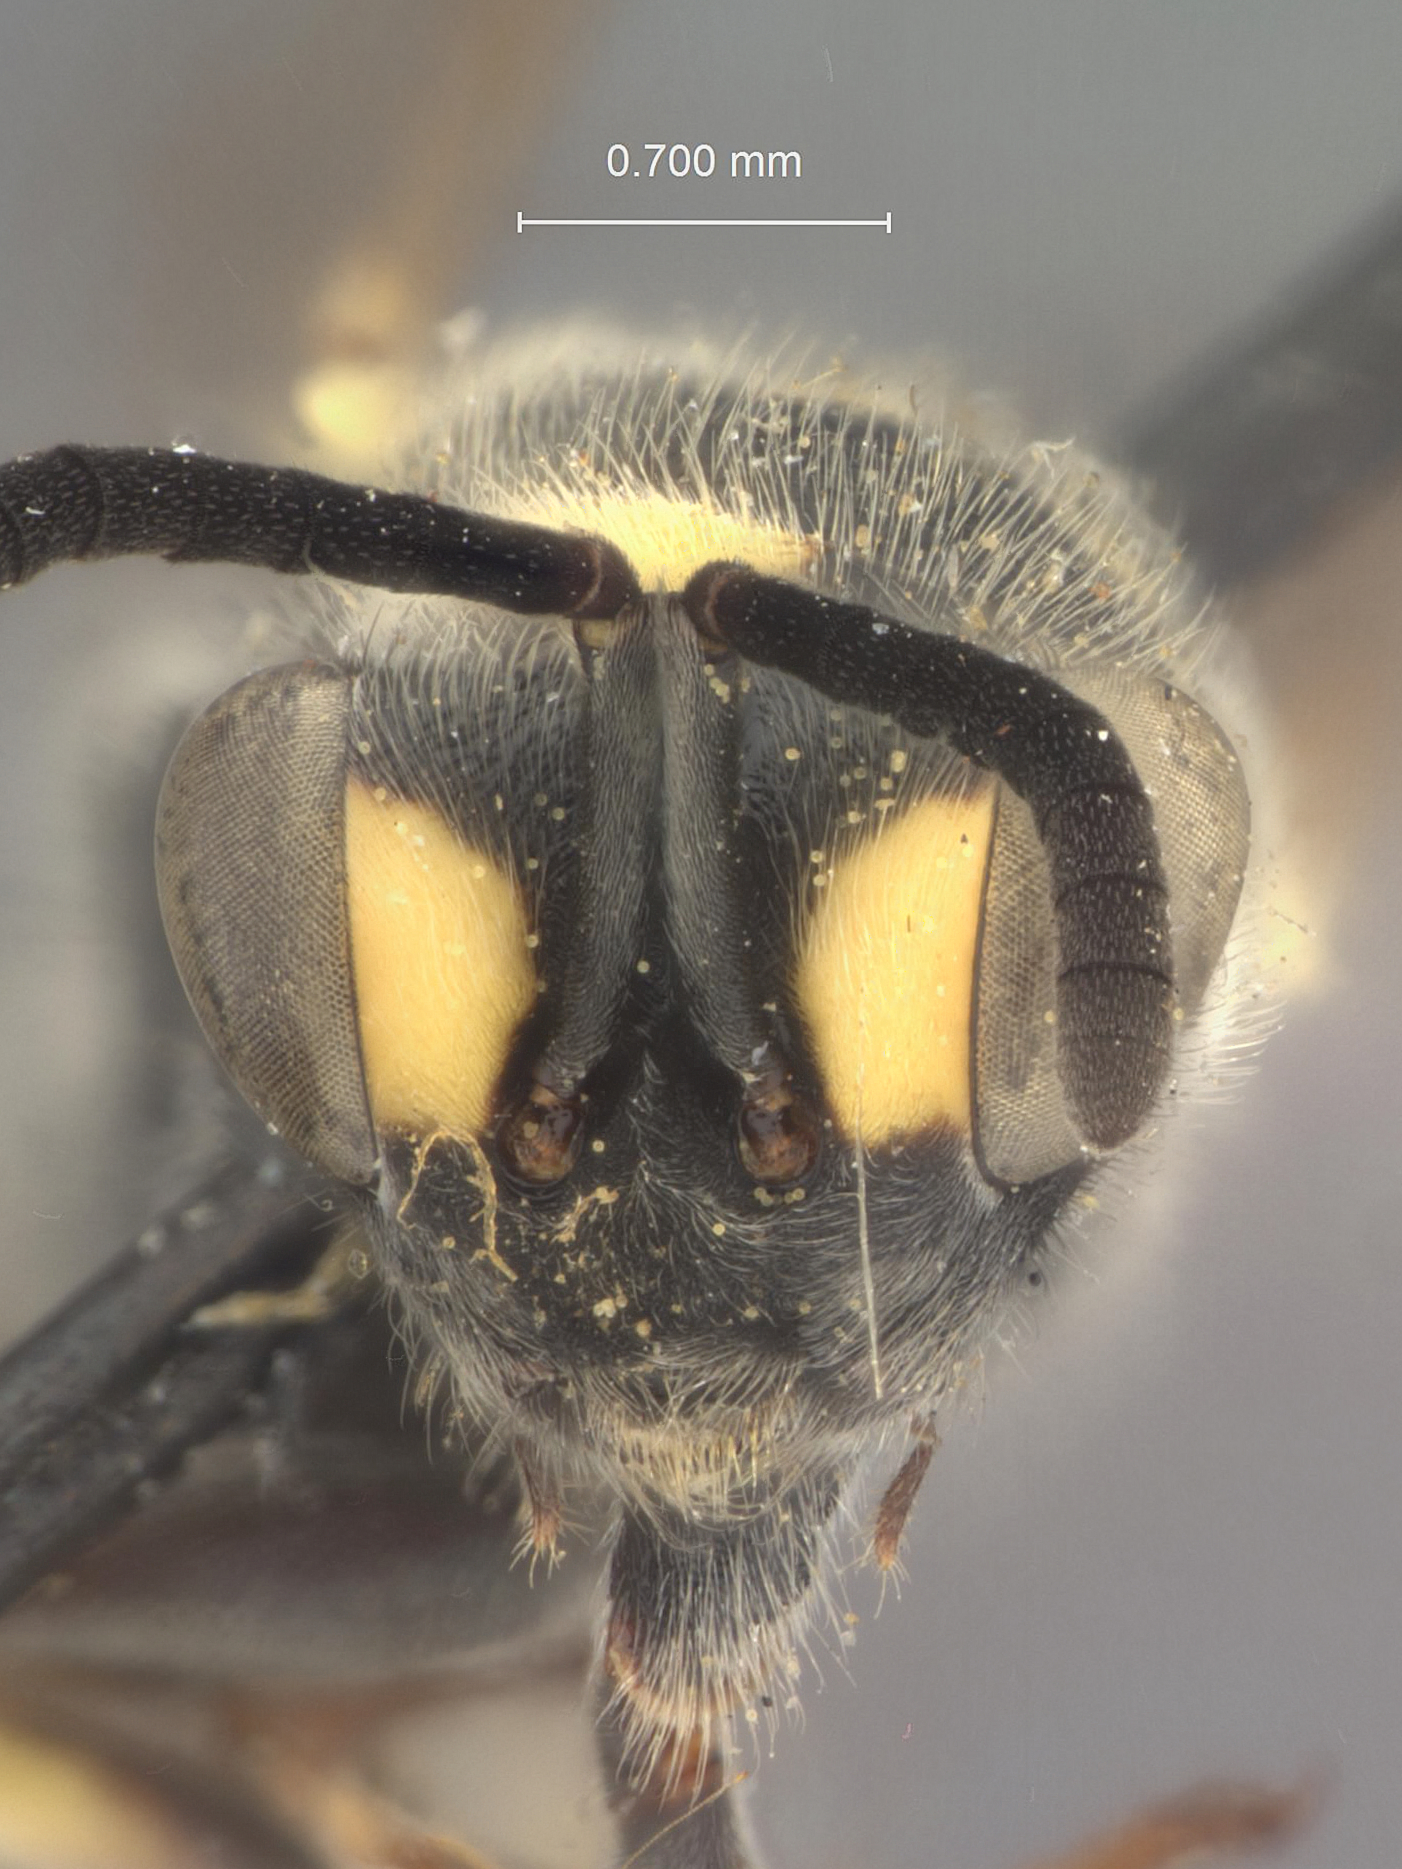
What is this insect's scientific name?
Chalcis lasia
